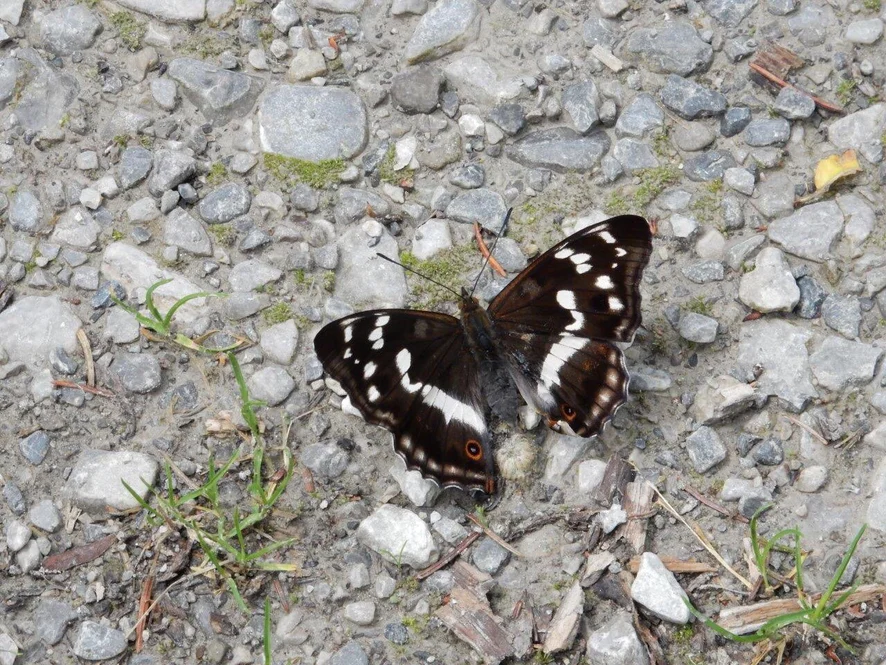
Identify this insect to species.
Apatura iris
